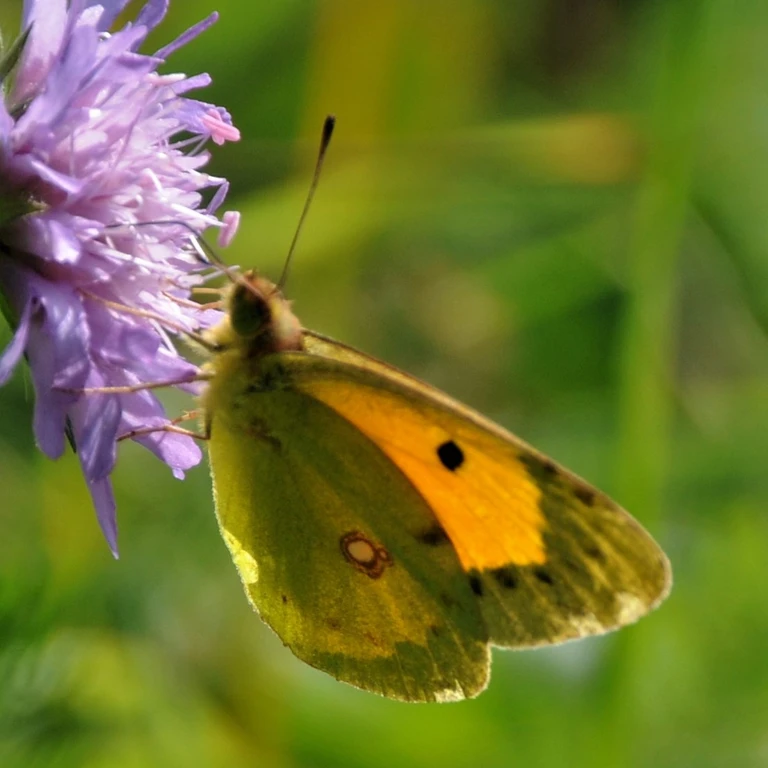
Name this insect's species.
Colias croceus
